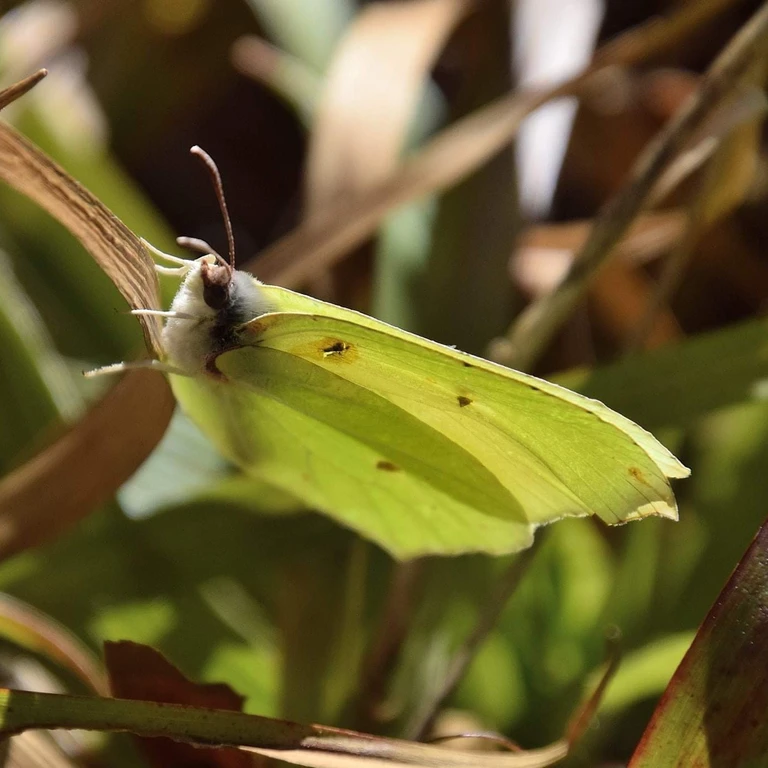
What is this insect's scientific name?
Gonepteryx rhamni
